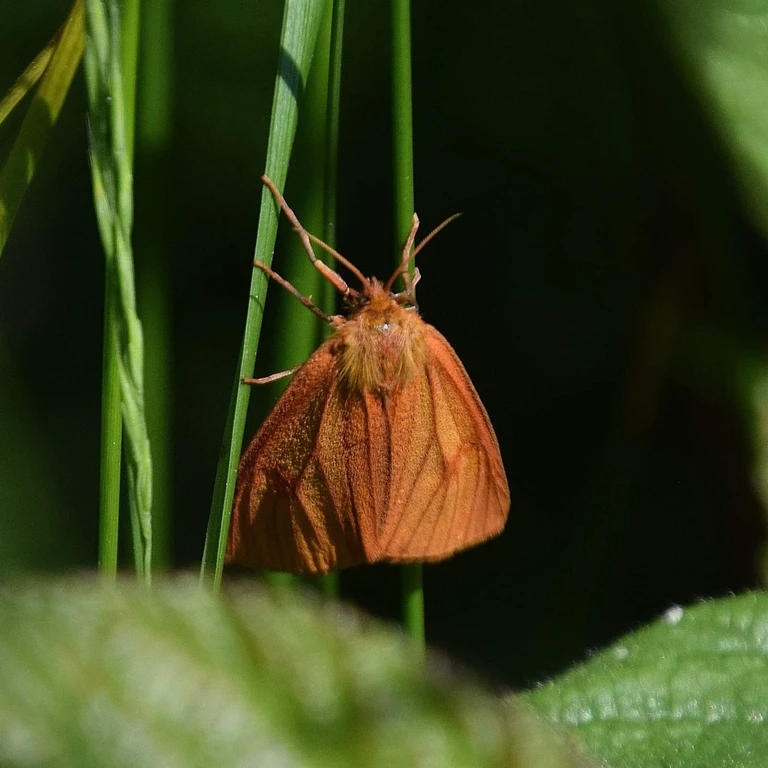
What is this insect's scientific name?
Diacrisia sannio
